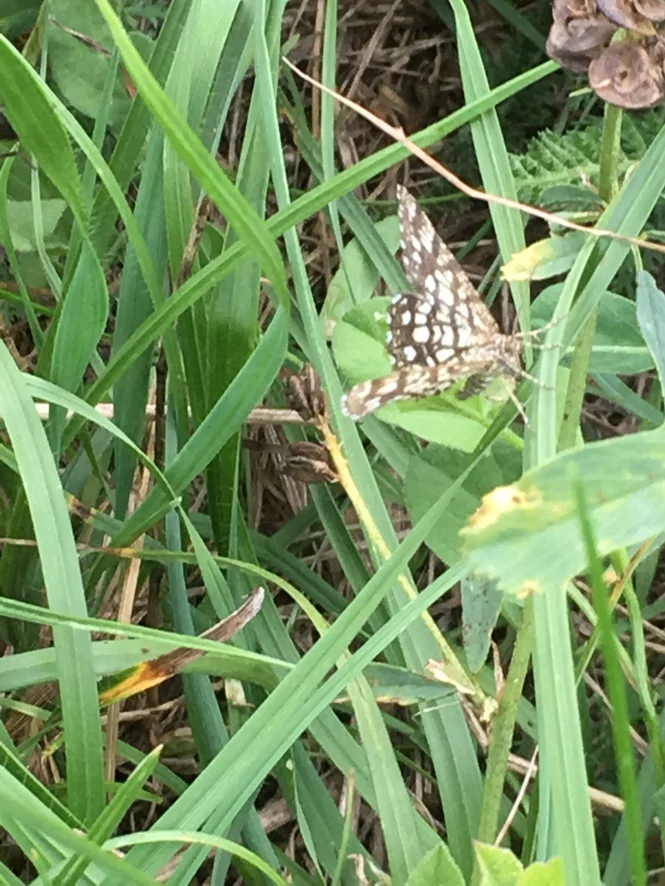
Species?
Chiasmia clathrata
